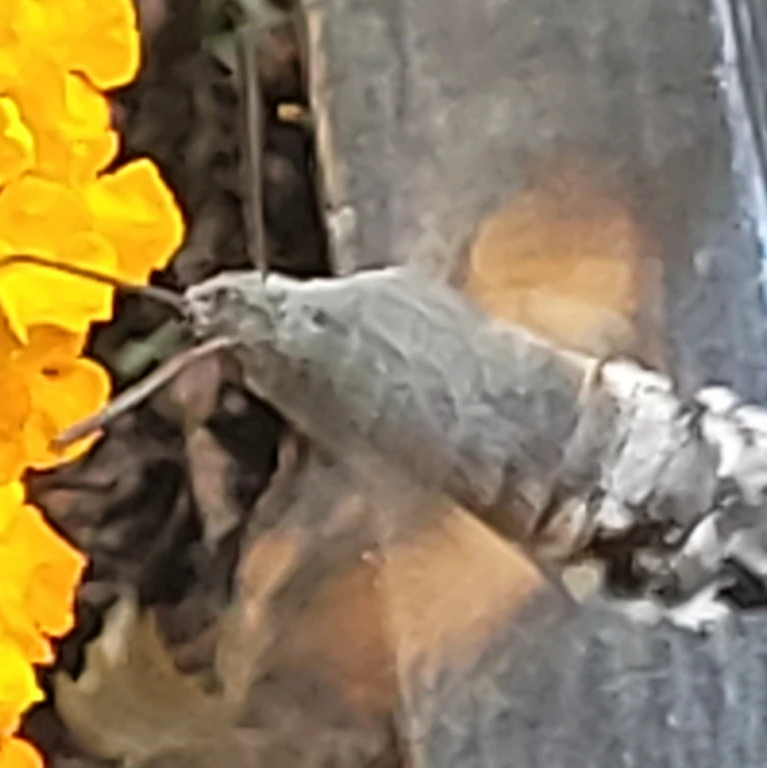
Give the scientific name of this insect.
Macroglossum stellatarum
